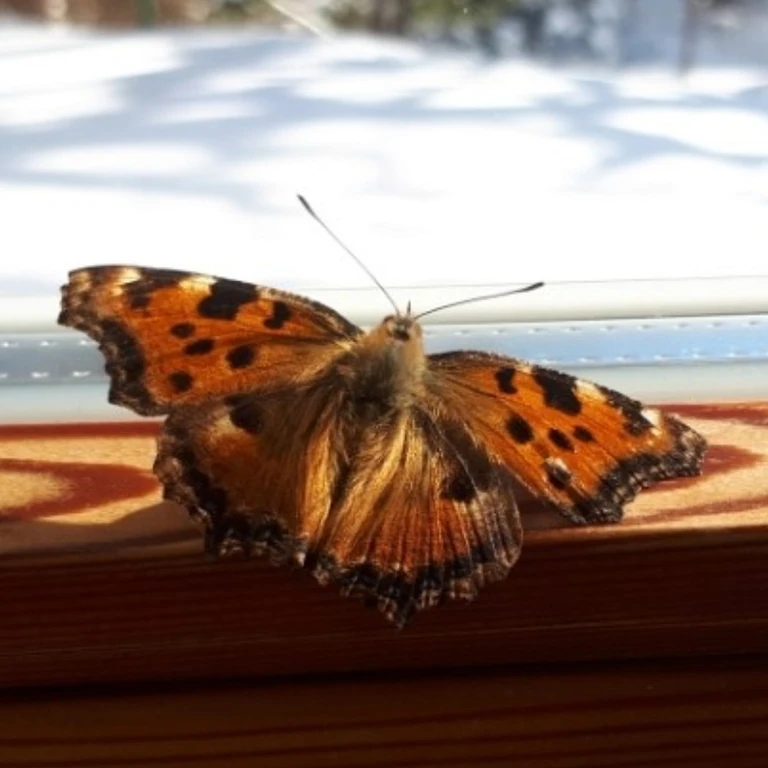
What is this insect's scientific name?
Nymphalis polychloros
